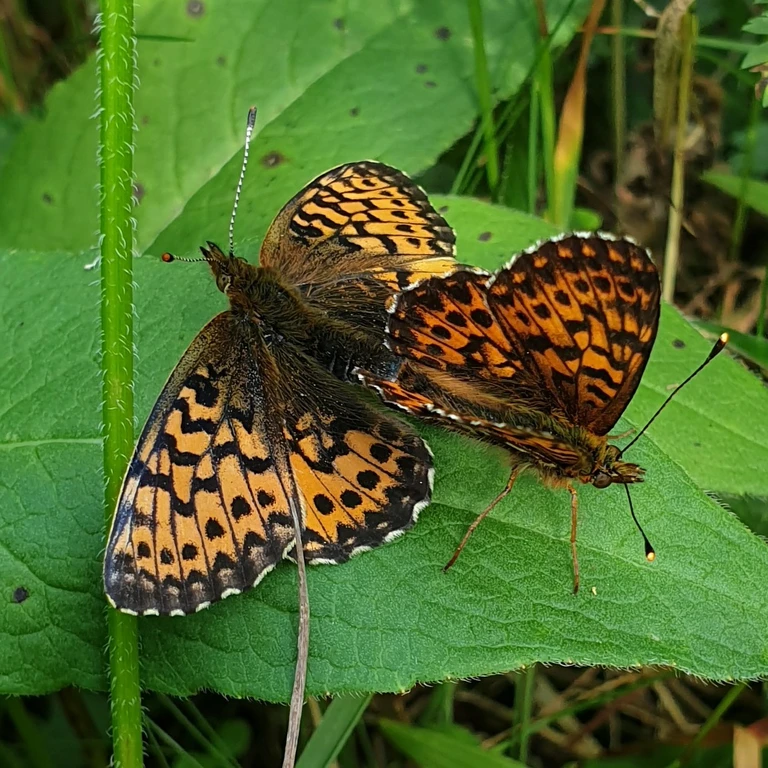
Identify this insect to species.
Boloria titania
